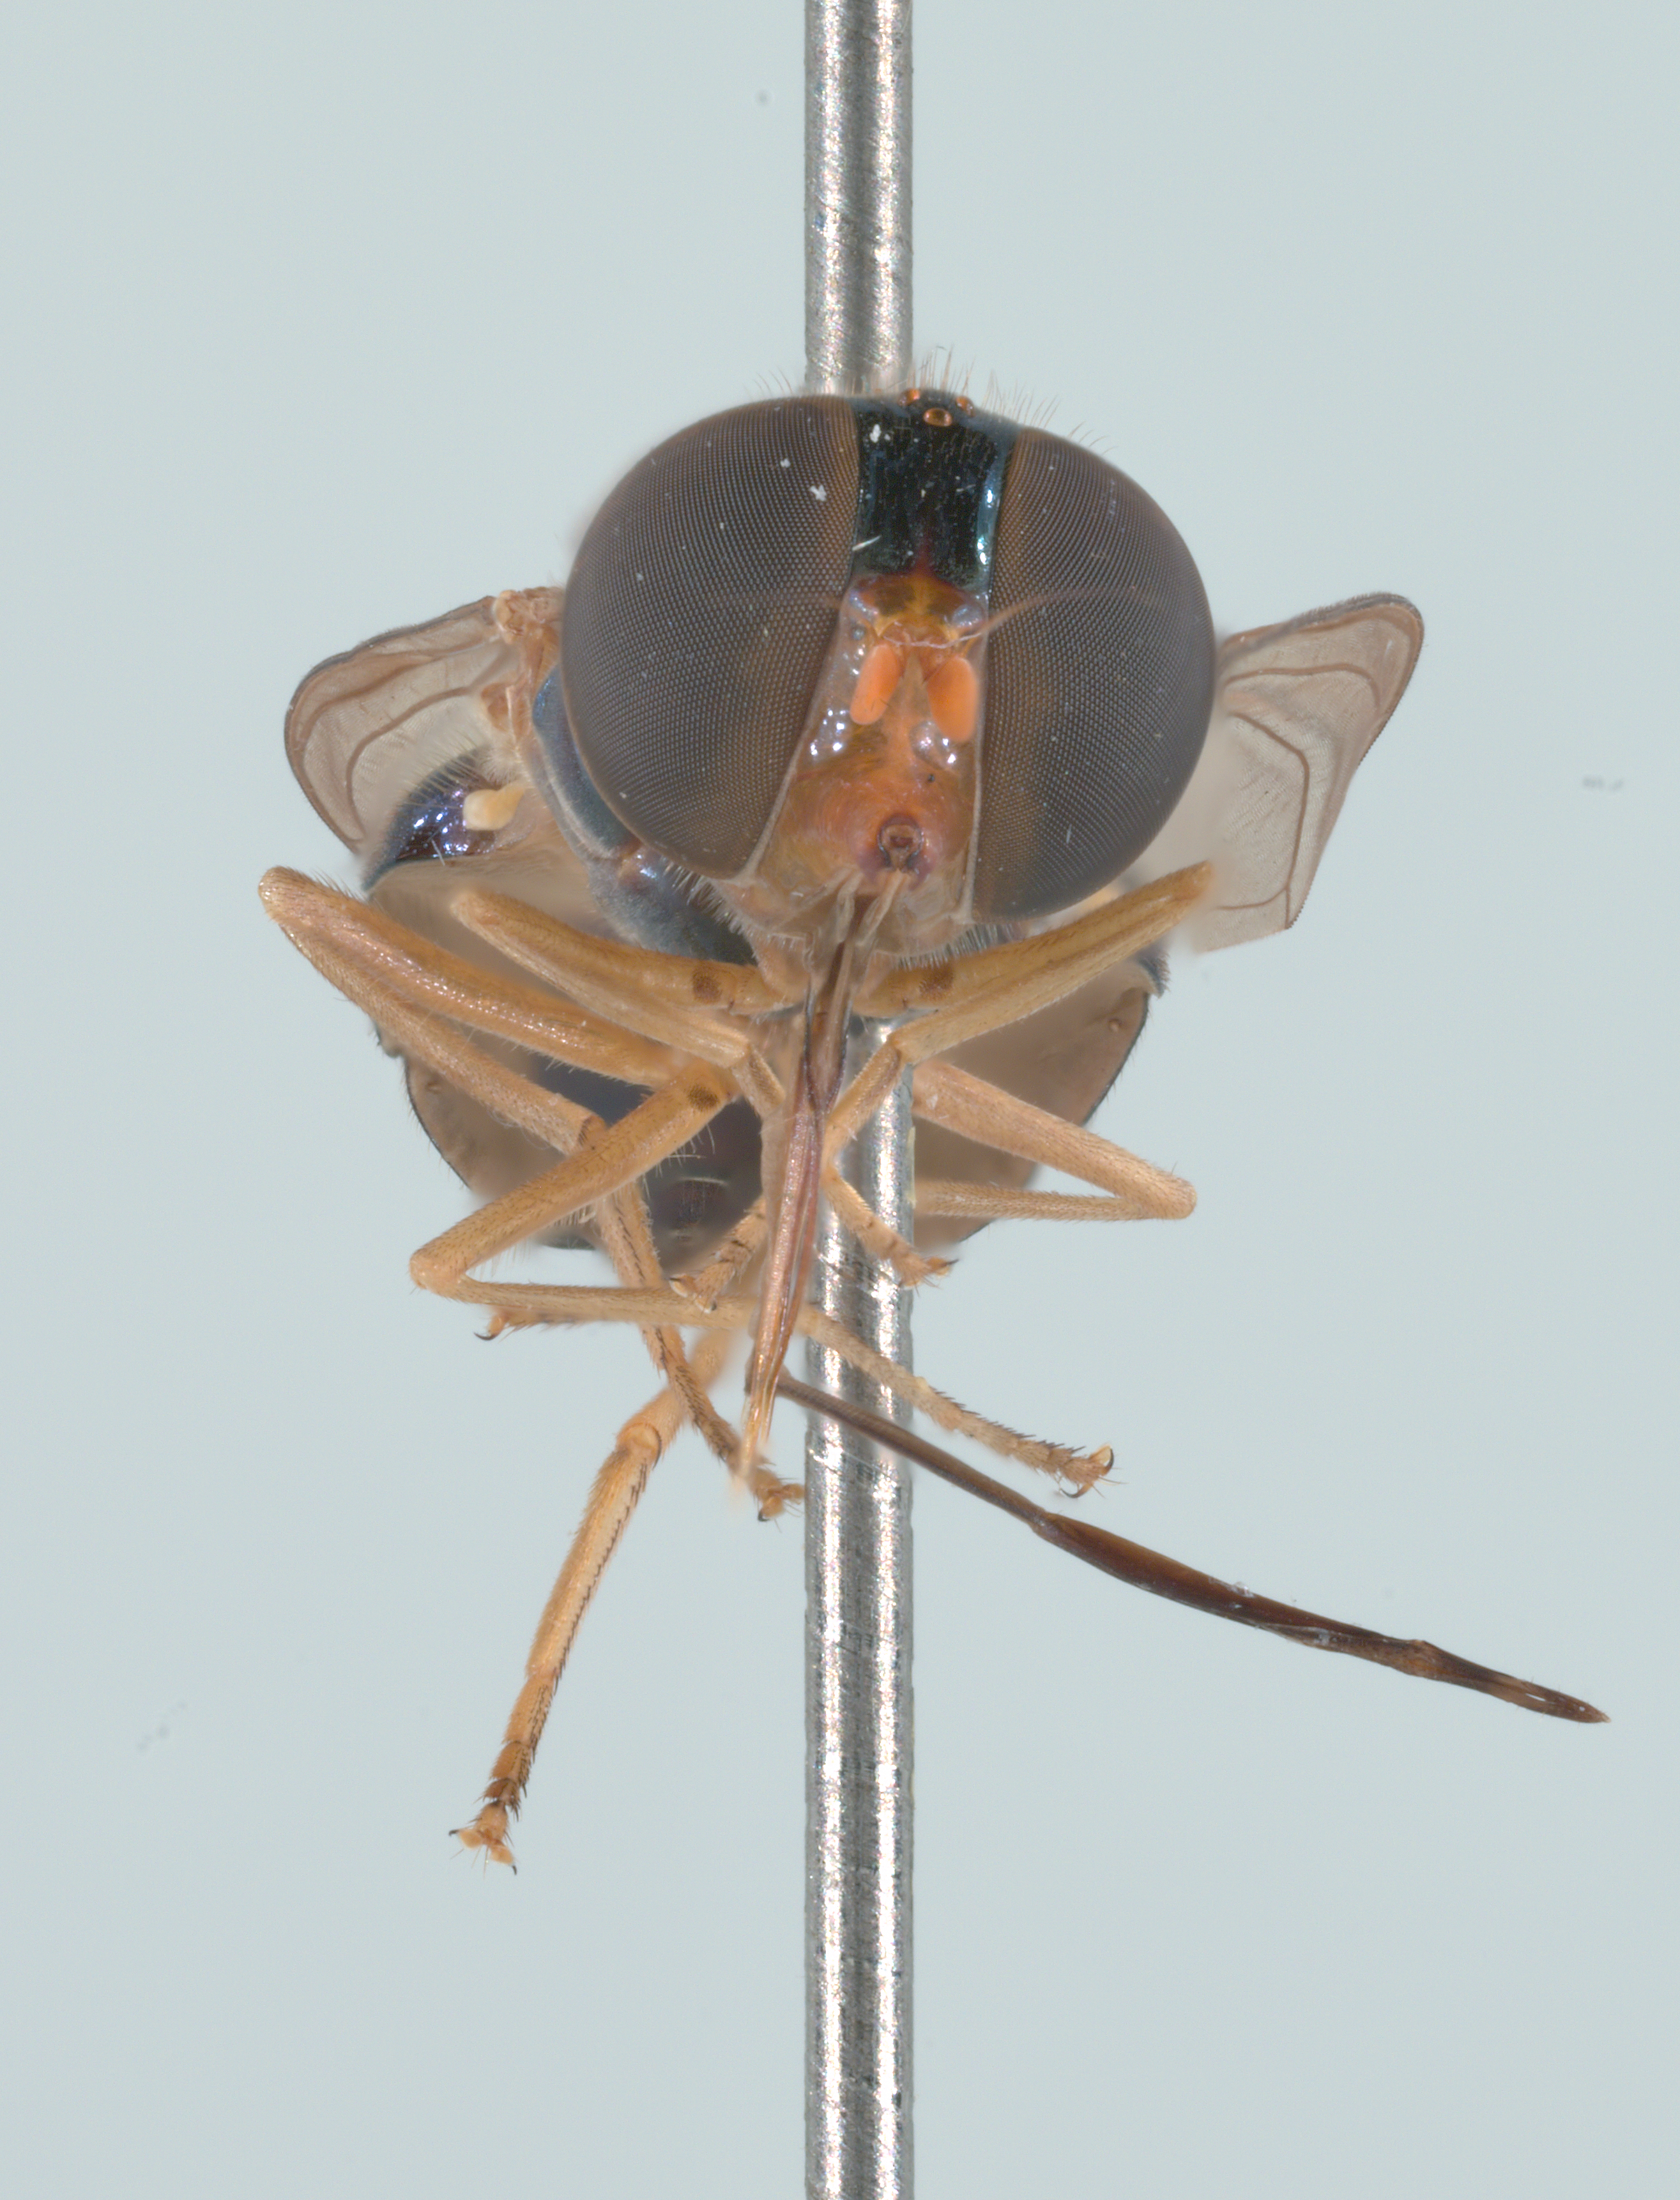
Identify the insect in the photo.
Rhingia caerulescens
